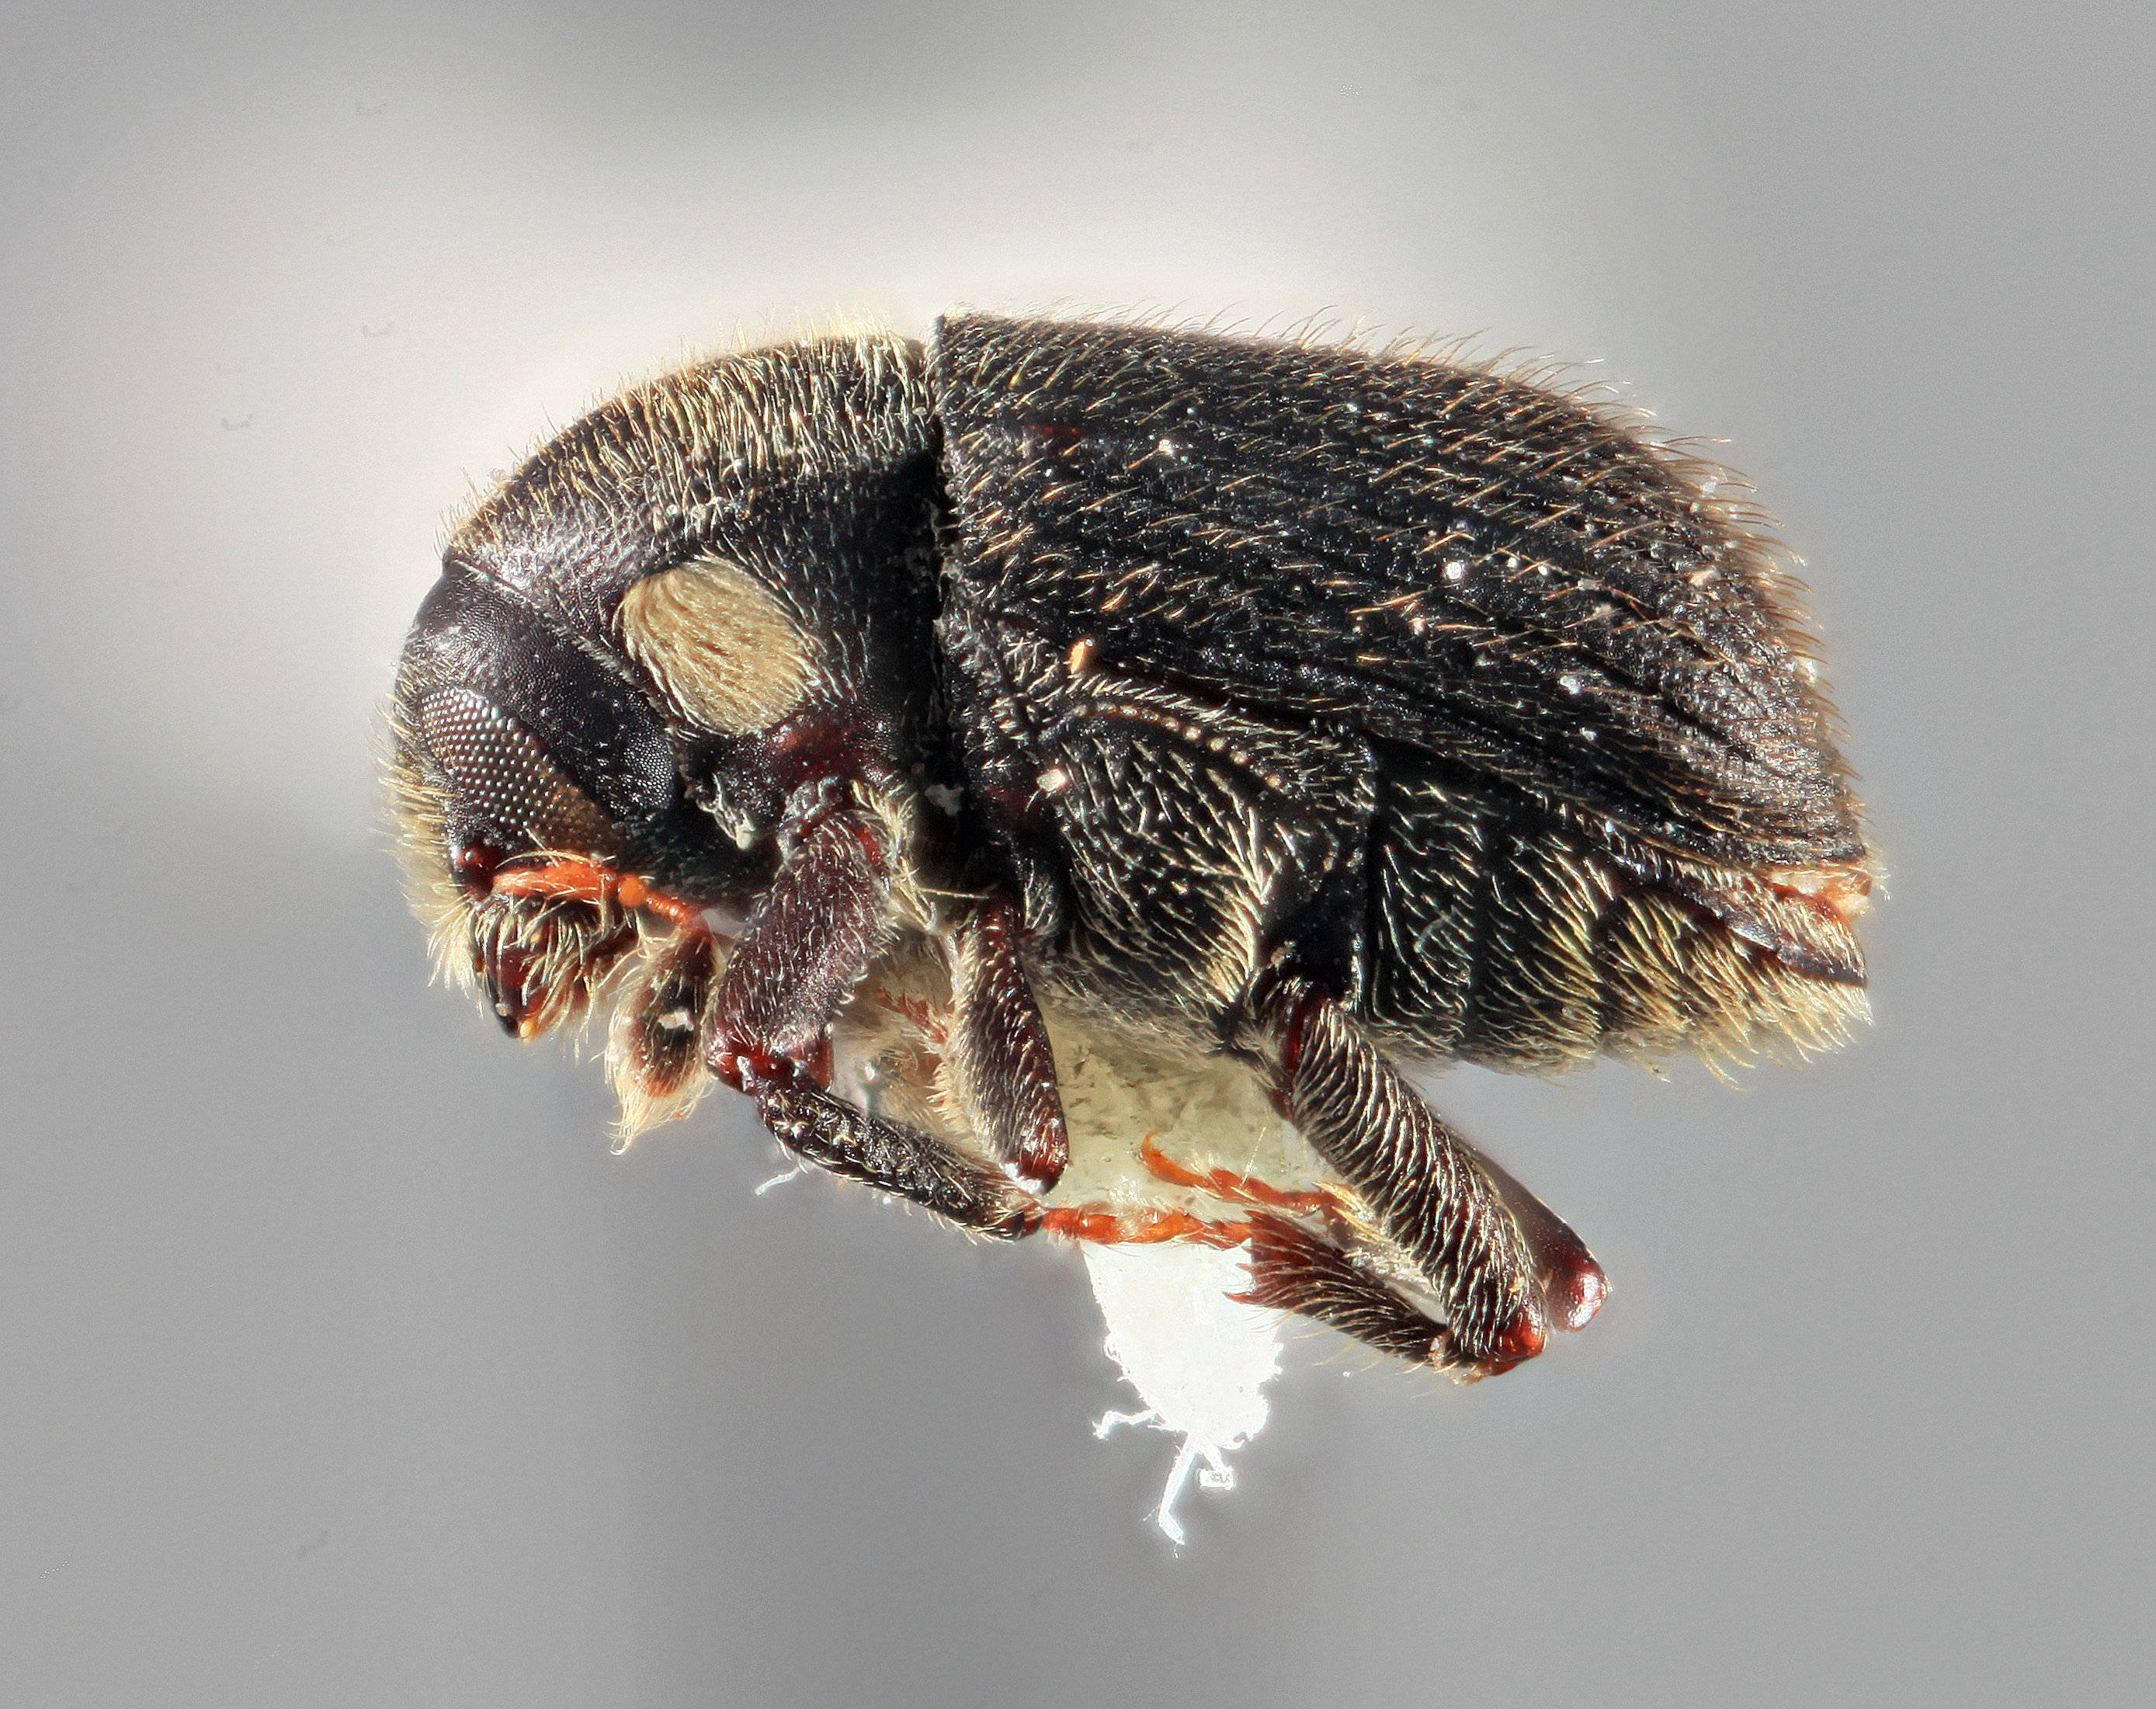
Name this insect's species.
Bothrosternus hirsutus
